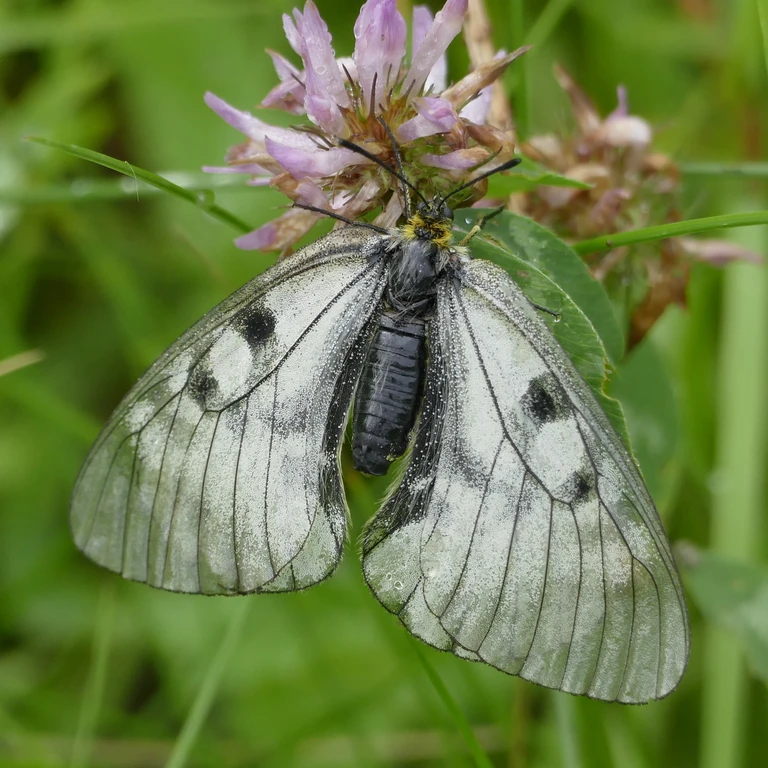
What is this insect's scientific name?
Parnassius mnemosyne
